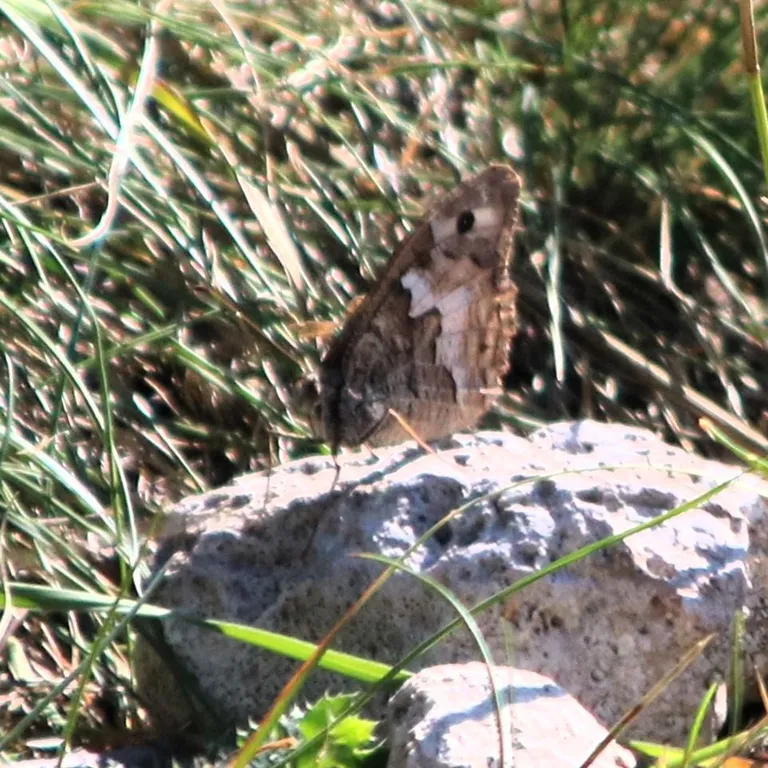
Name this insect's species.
Hipparchia semele
